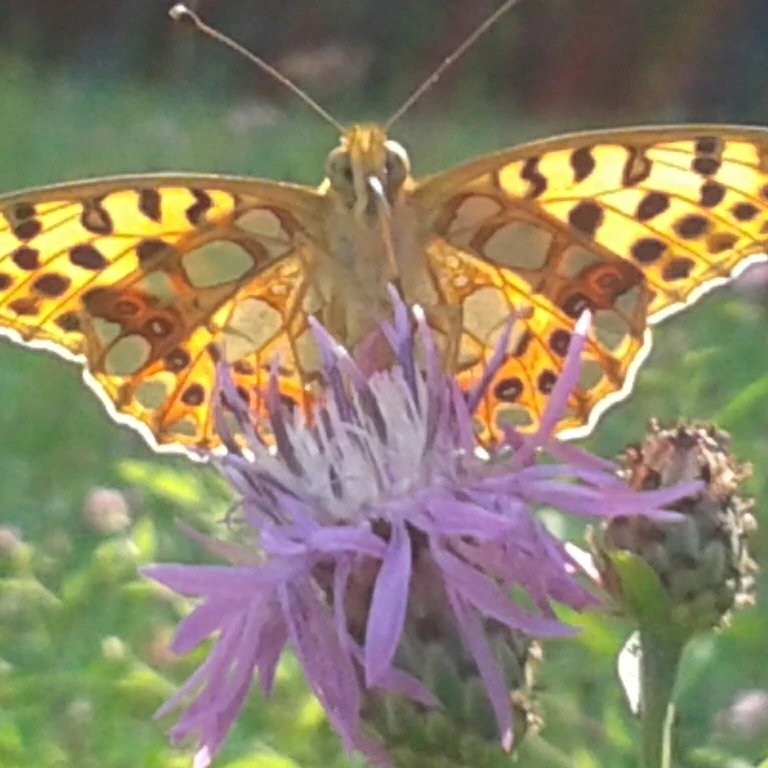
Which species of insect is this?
Issoria lathonia
